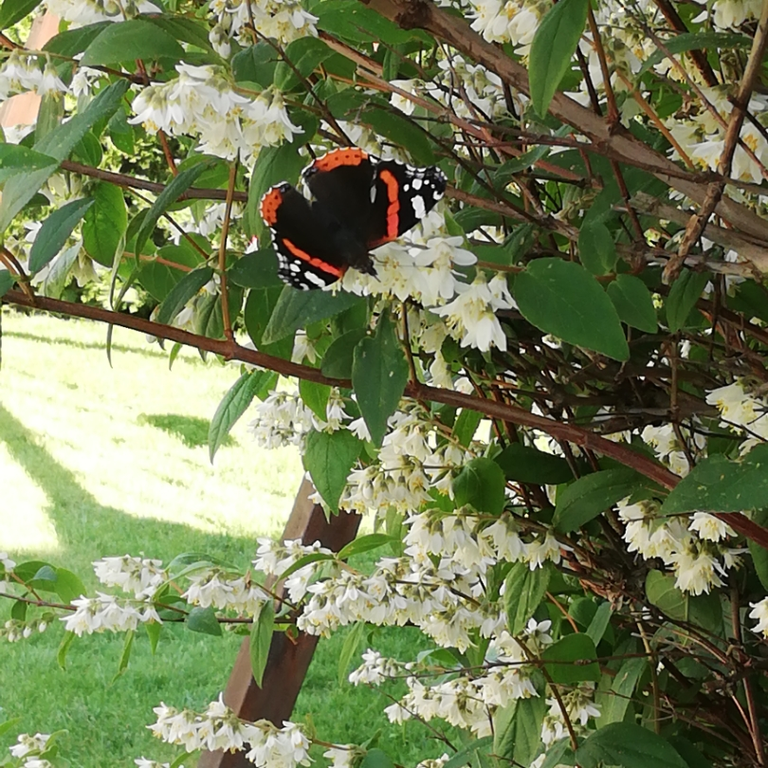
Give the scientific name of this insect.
Vanessa atalanta
